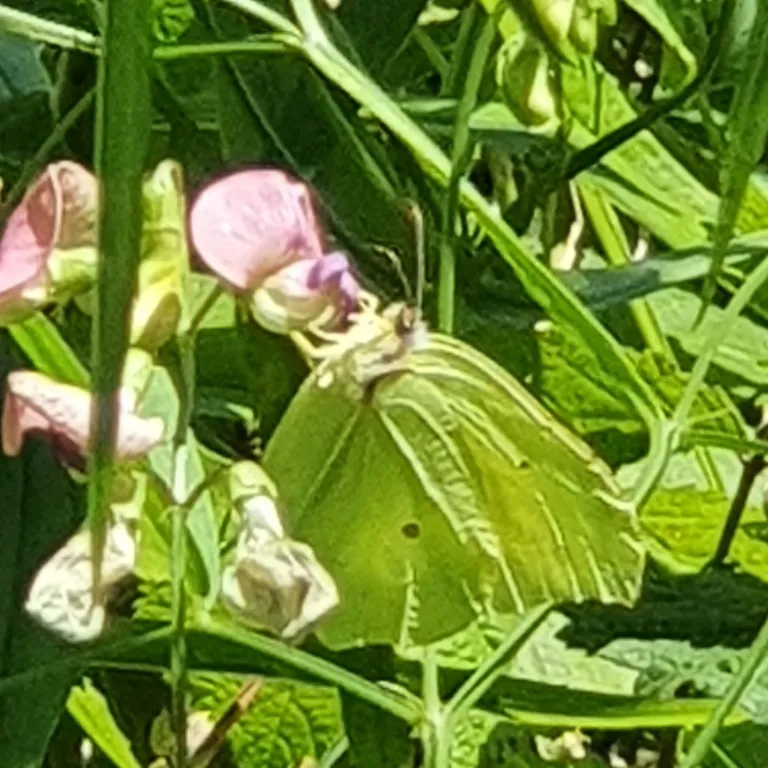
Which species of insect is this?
Gonepteryx rhamni
